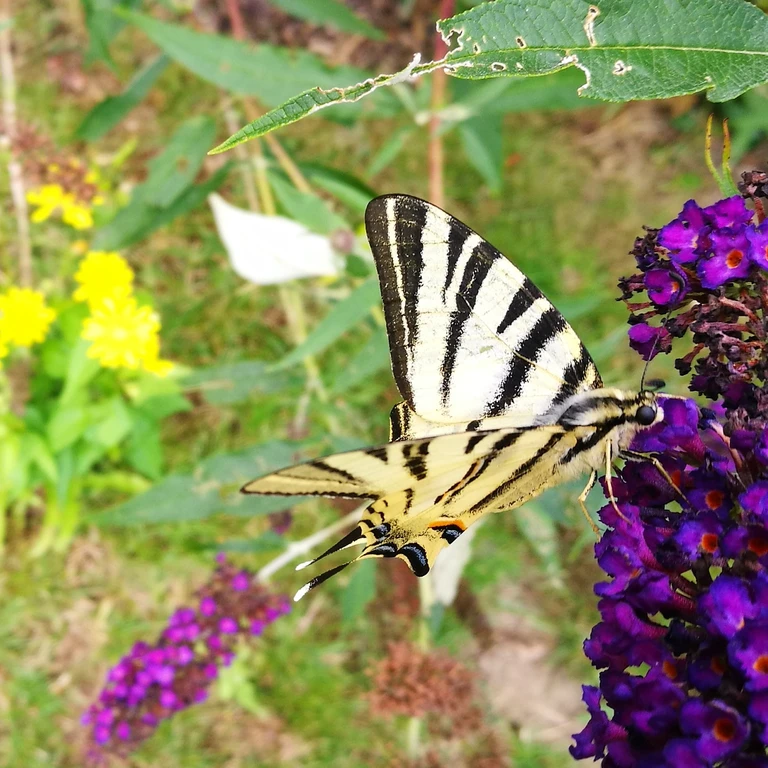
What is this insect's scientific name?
Iphiclides podalirius
